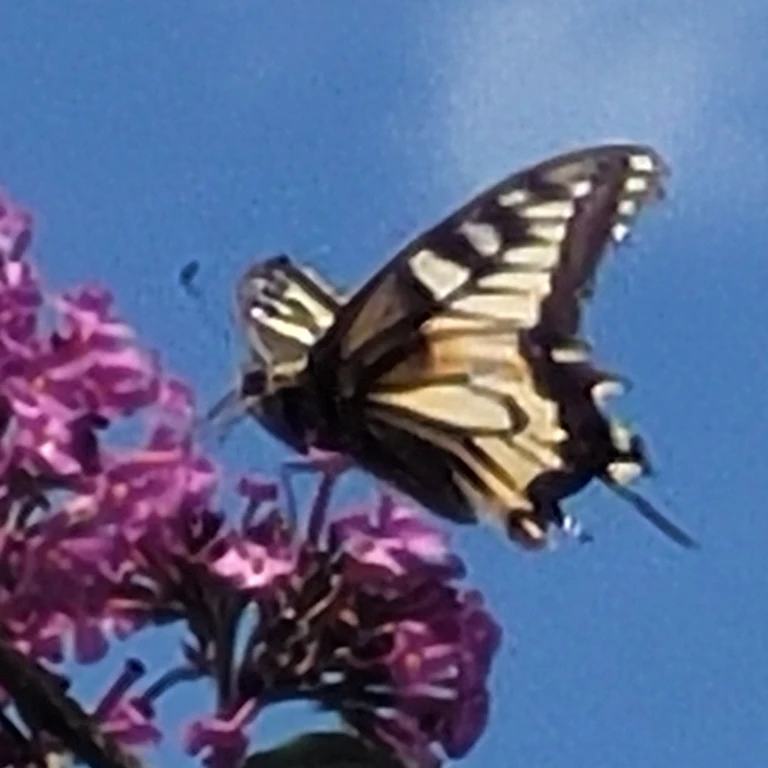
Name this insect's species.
Papilio machaon
